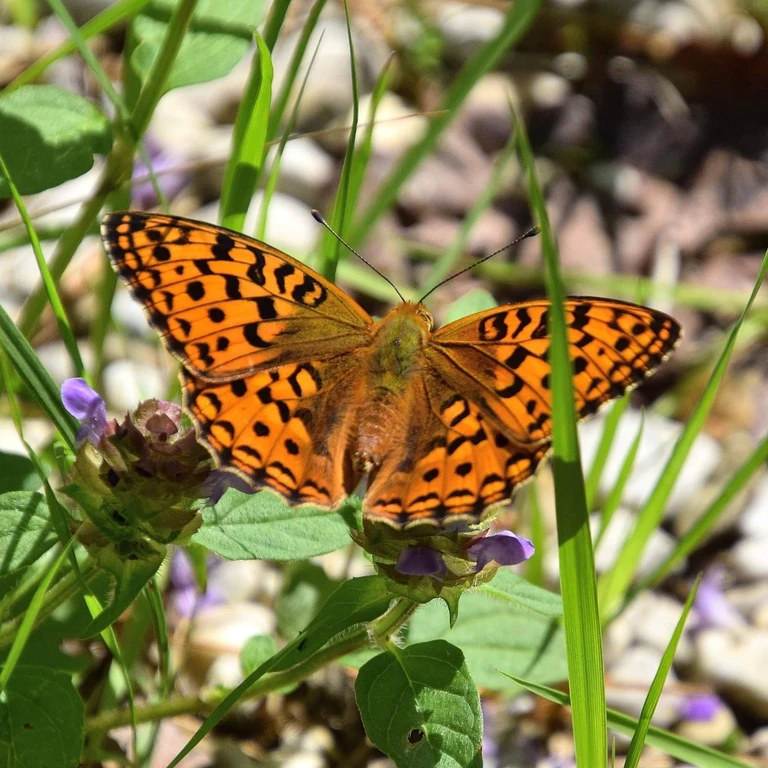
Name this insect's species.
Fabriciana adippe
